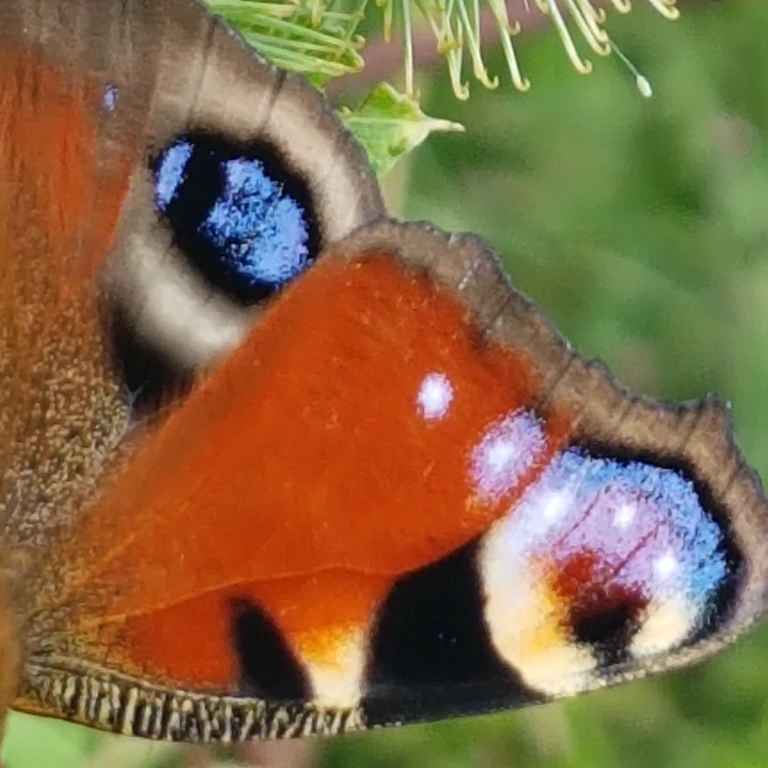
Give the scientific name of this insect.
Aglais io
